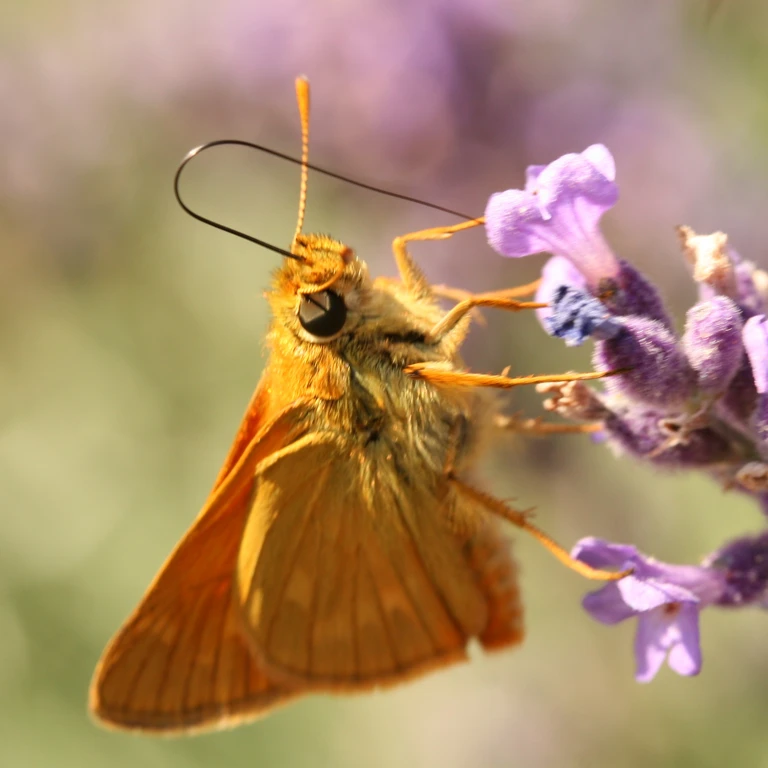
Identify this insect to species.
Ochlodes sylvanus (also Ochlodes venata)
